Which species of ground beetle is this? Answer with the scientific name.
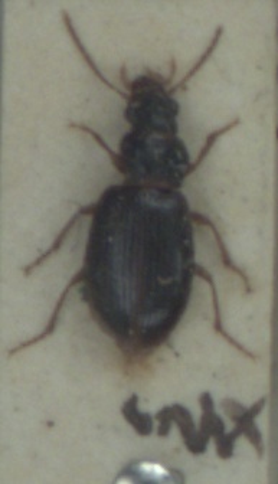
Bradycellus sharpi
